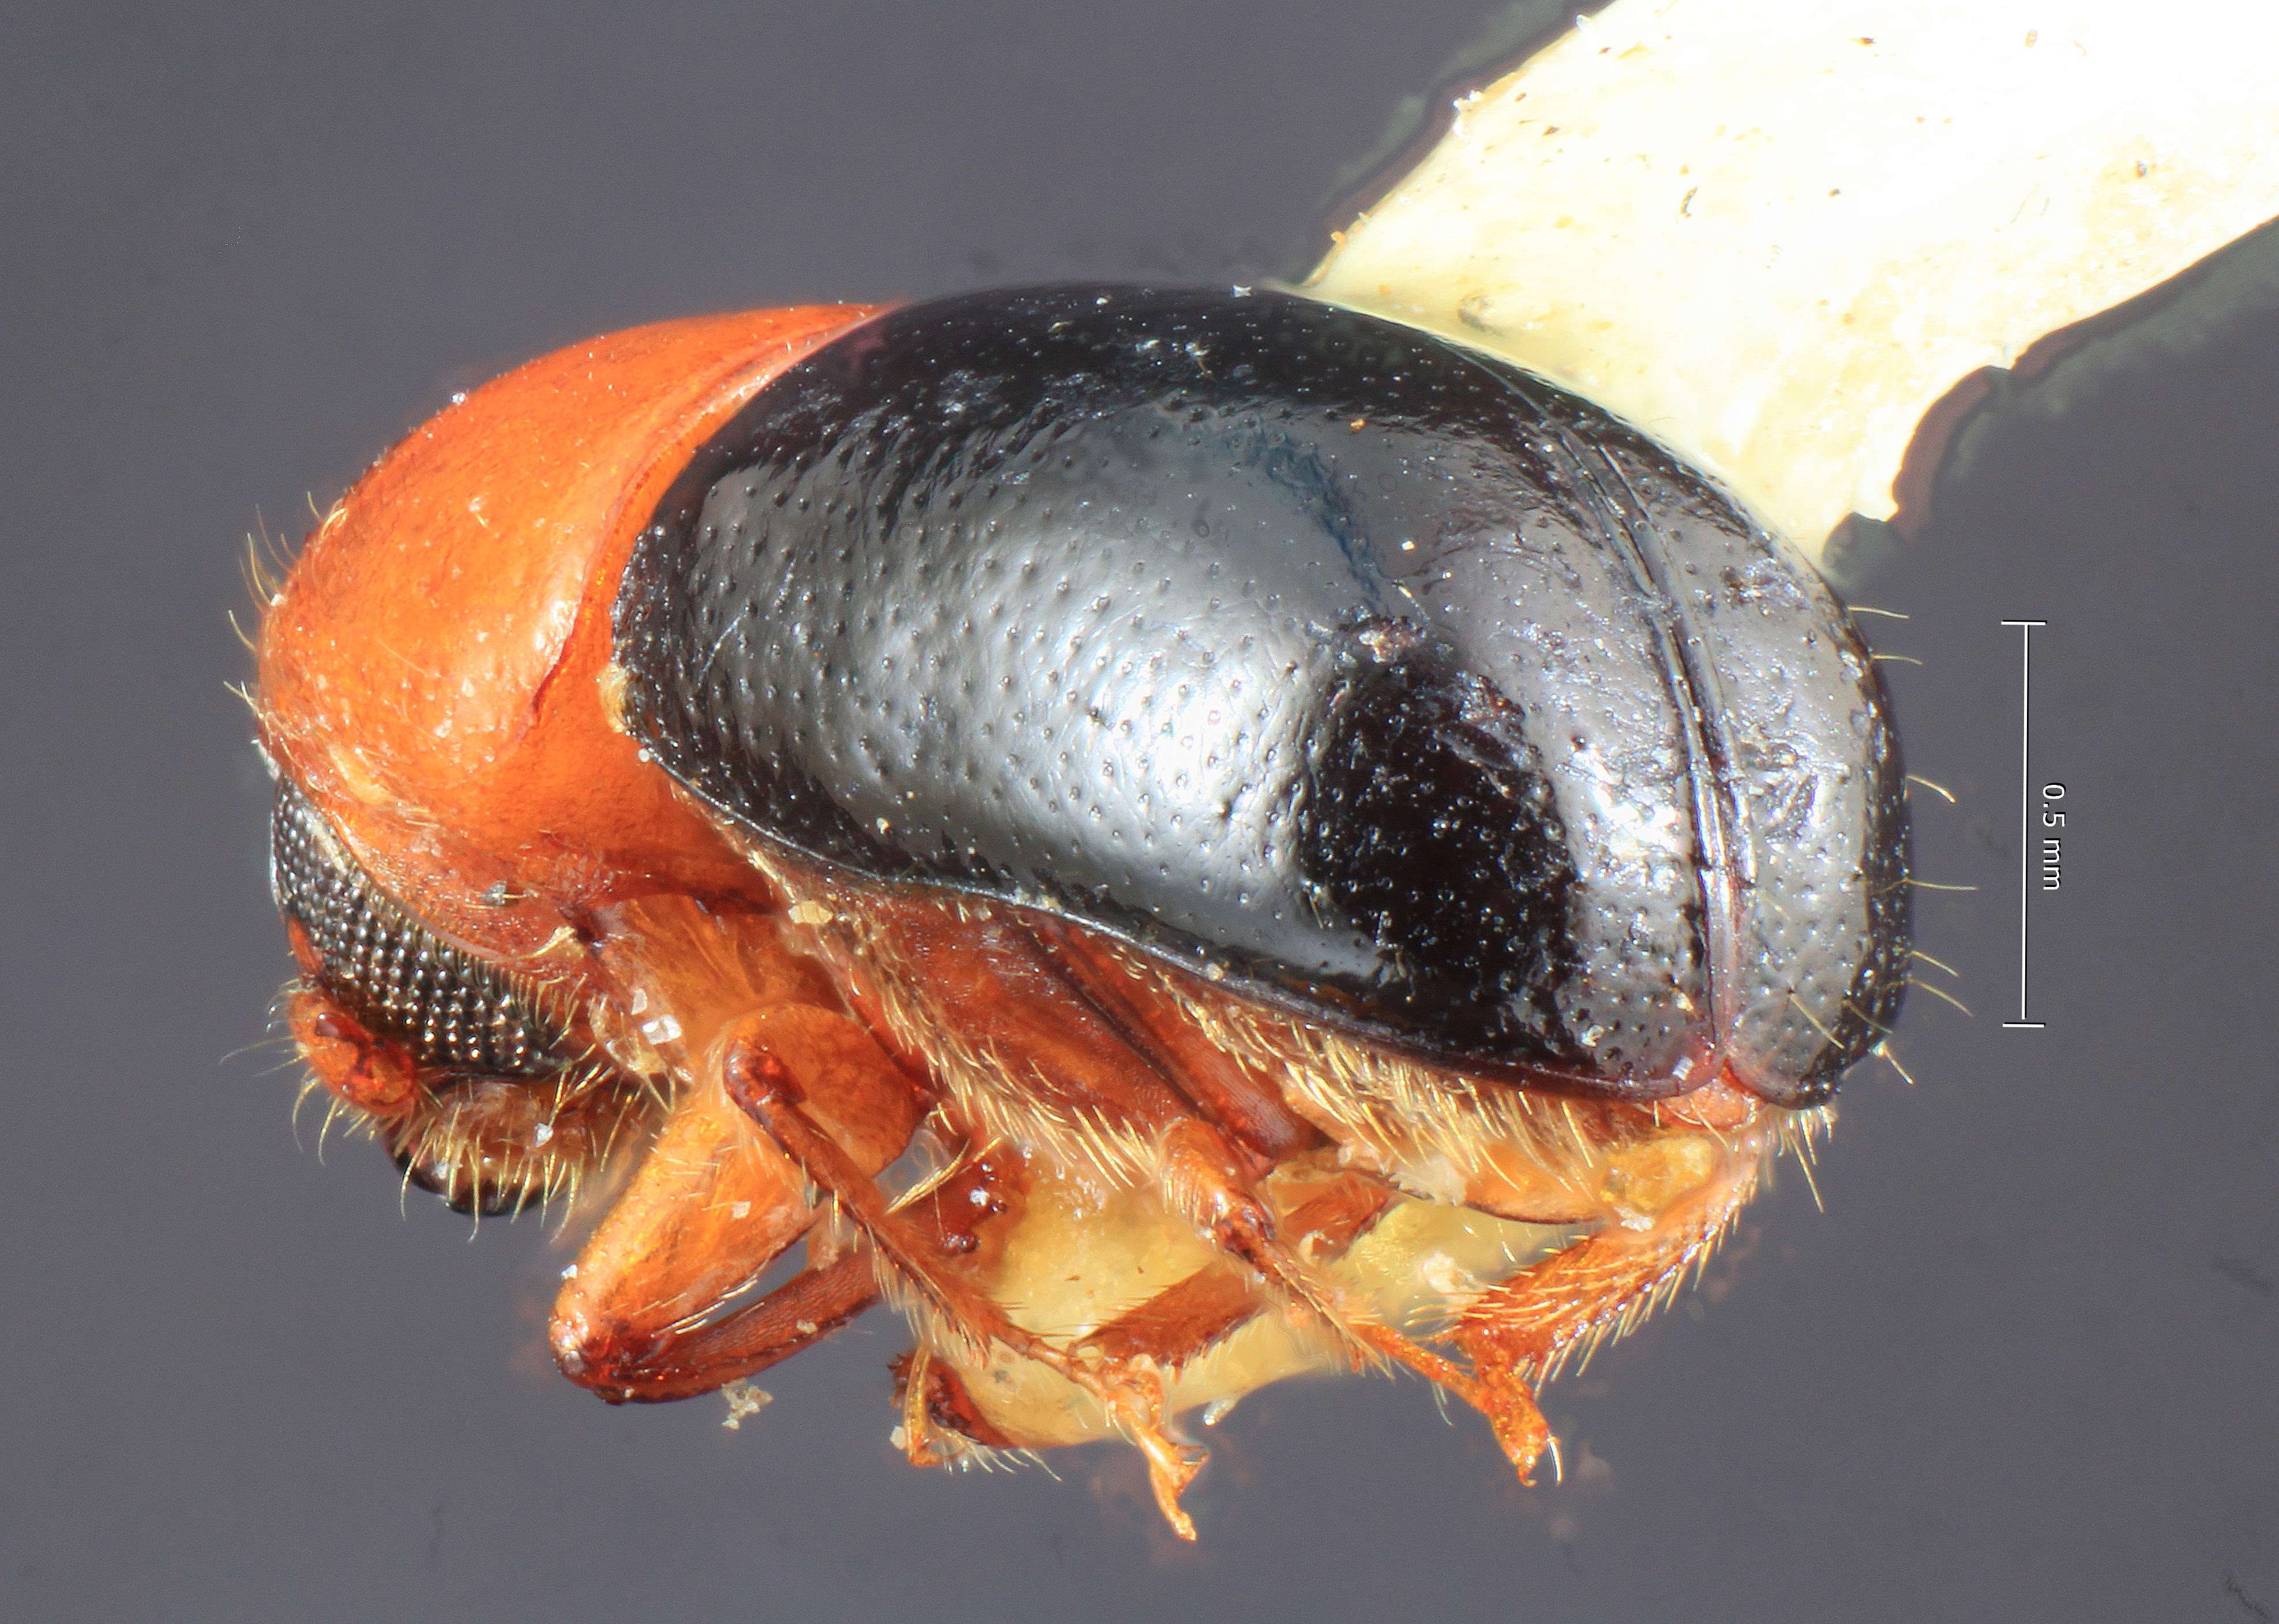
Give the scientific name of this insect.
Corthylus rubricollis
